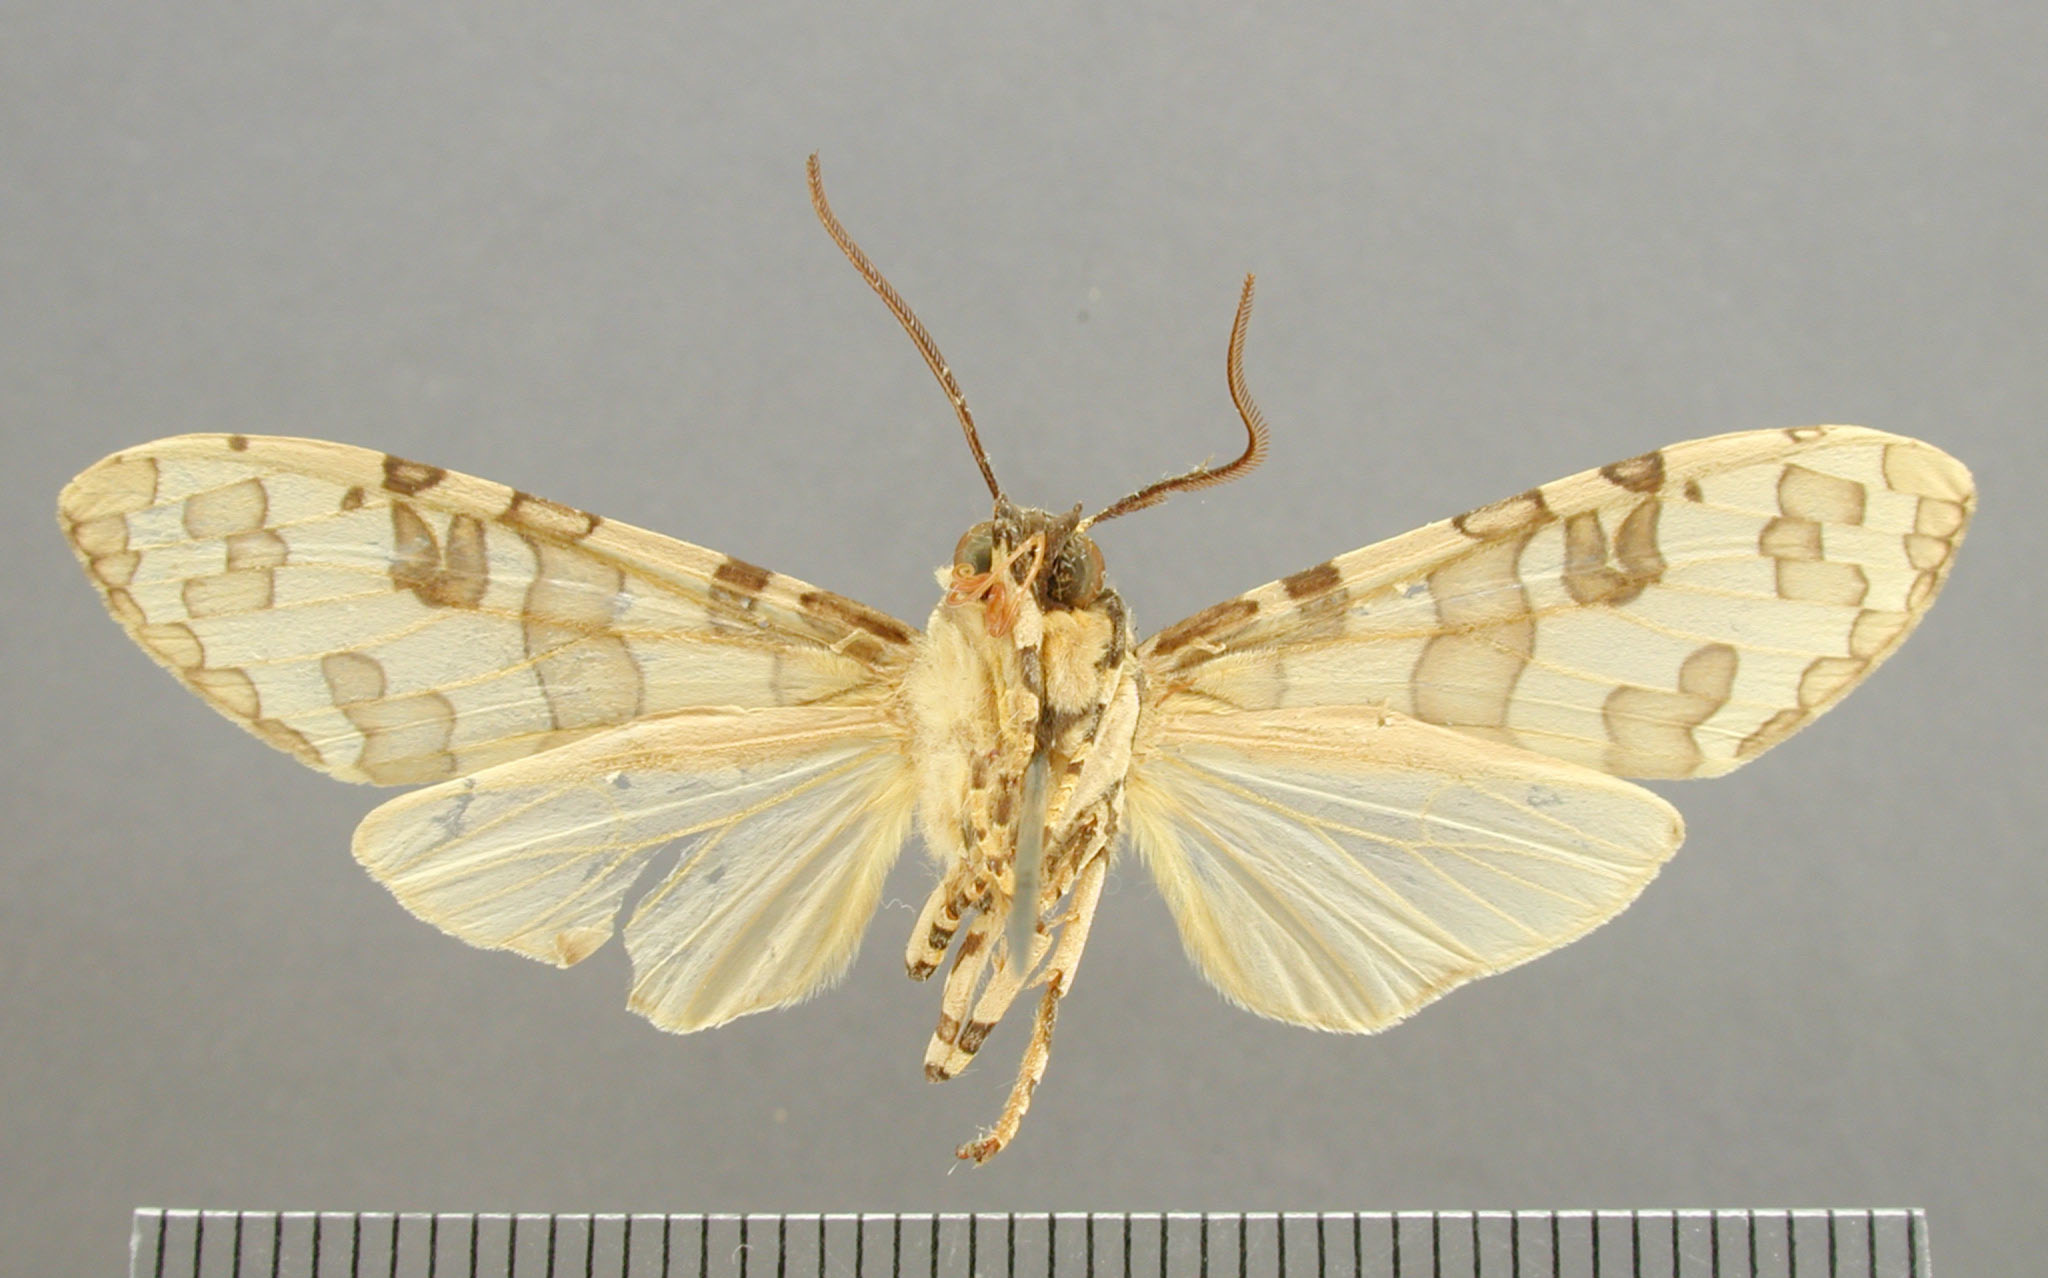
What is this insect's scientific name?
Halisidota cinctipes
